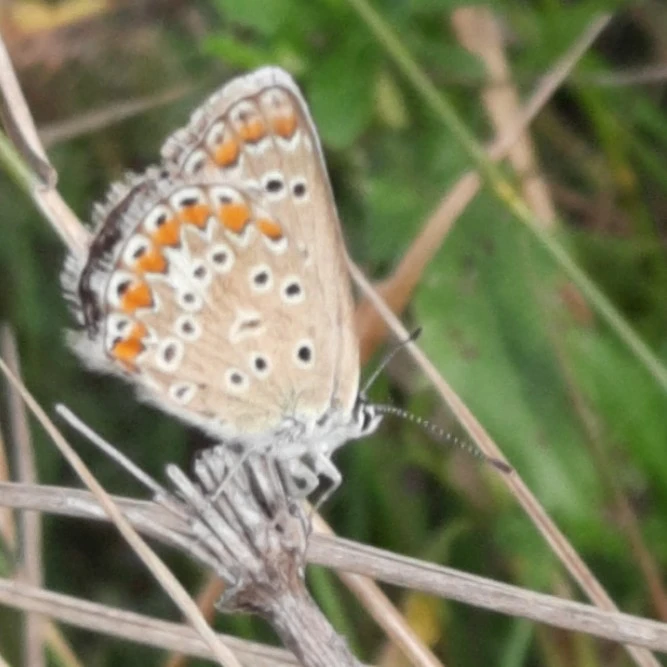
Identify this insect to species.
Polyommatus icarus
